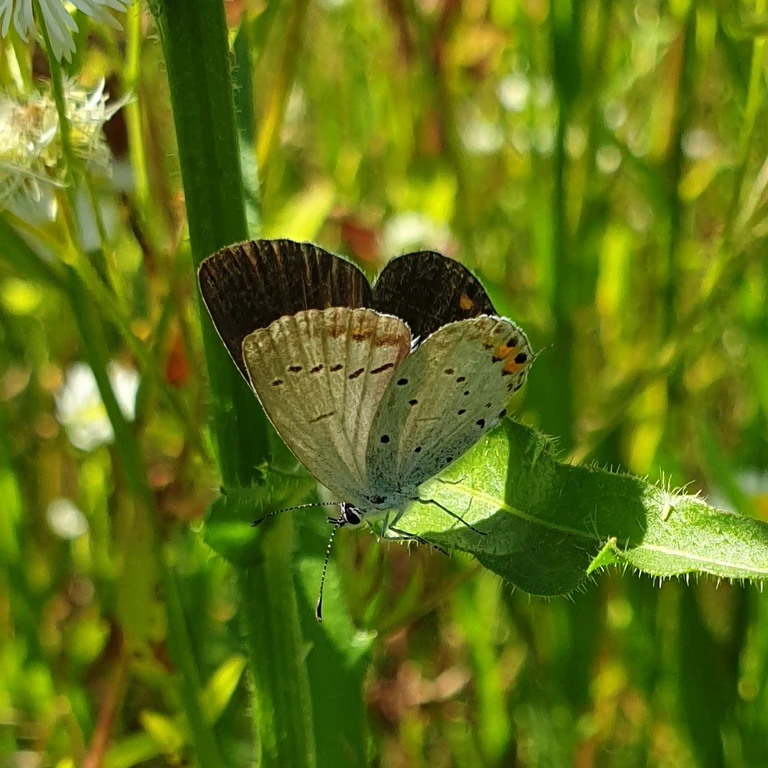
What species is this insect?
Cupido argiades (also Elkalyce argiades)
